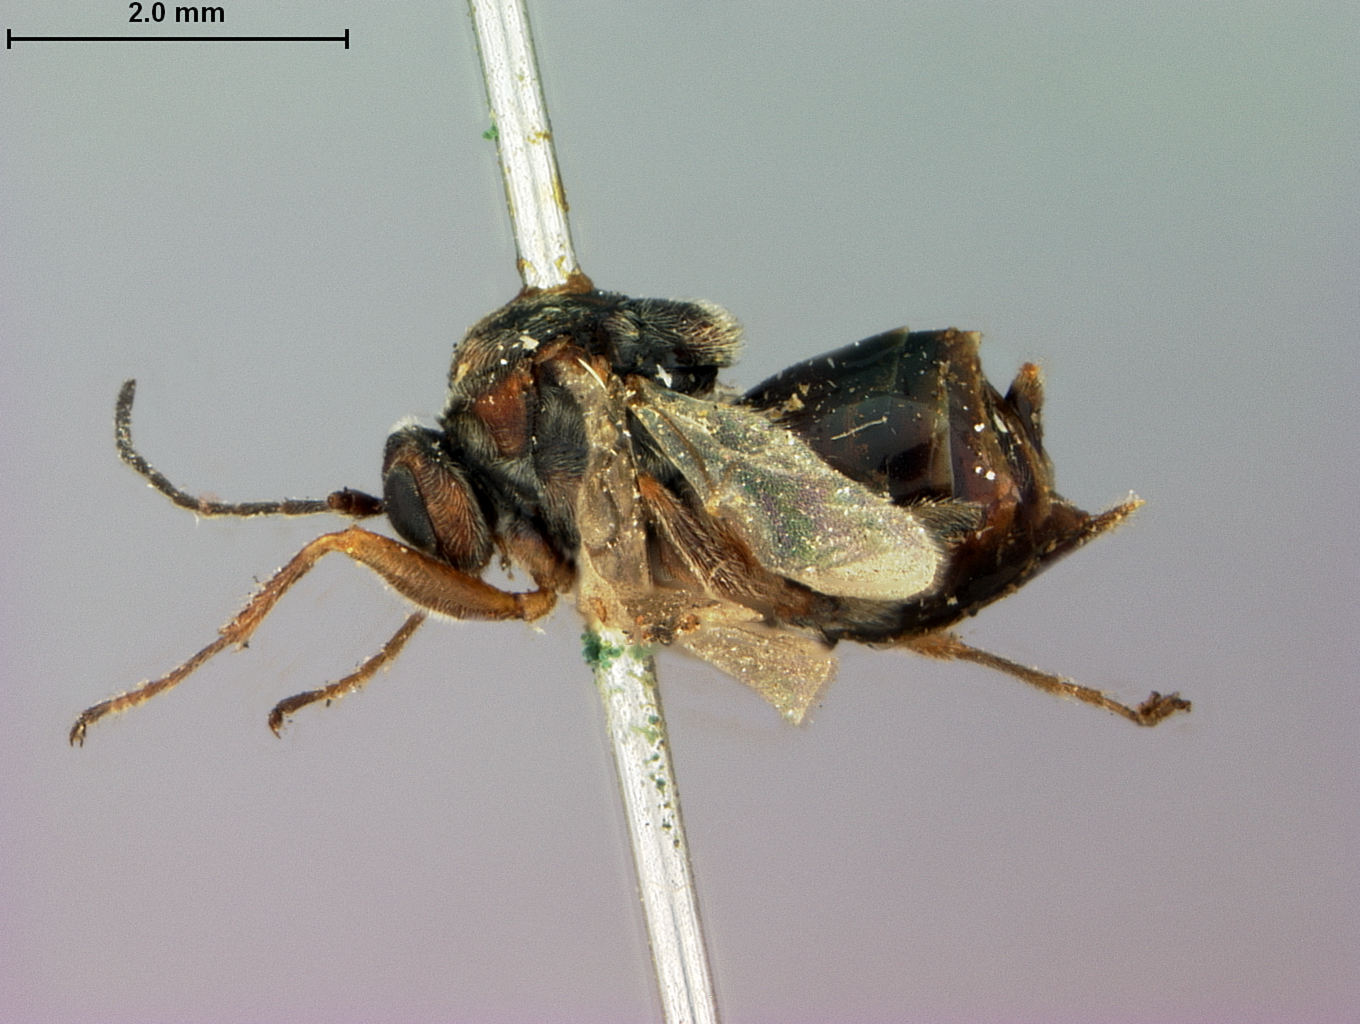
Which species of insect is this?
Holcaspis persimilis
